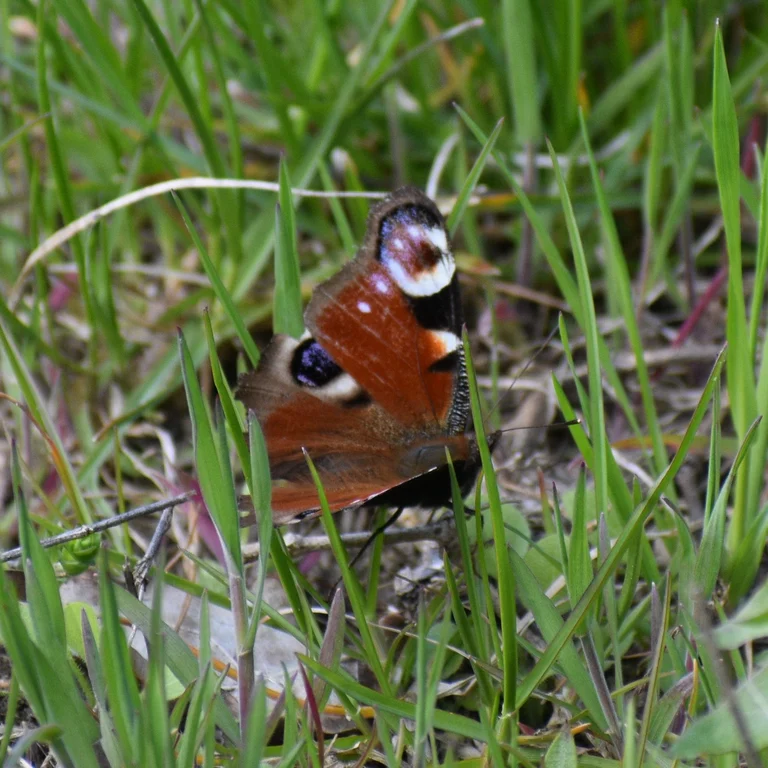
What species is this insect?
Aglais io
